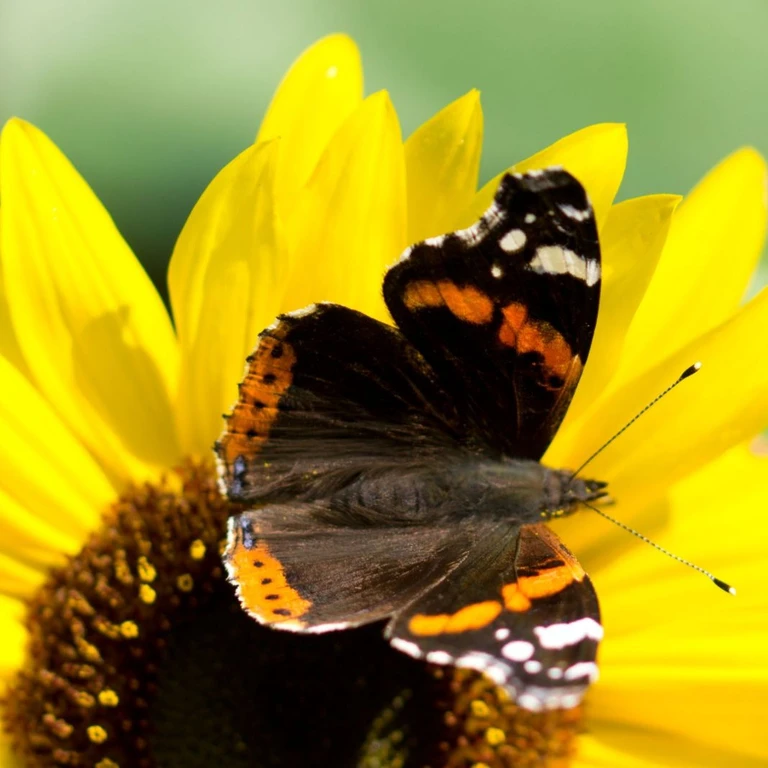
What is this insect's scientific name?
Vanessa atalanta
